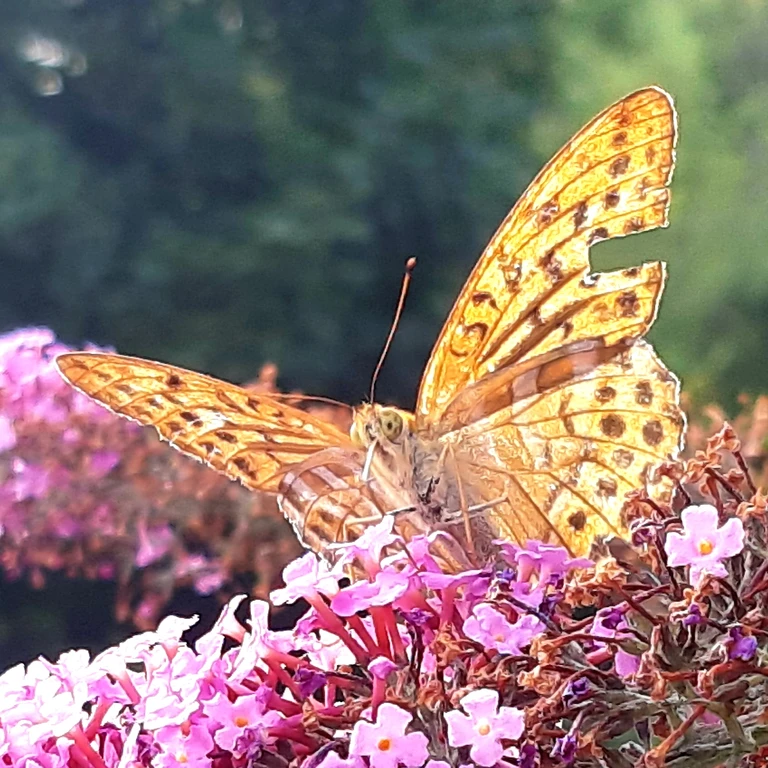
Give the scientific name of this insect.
Argynnis paphia
